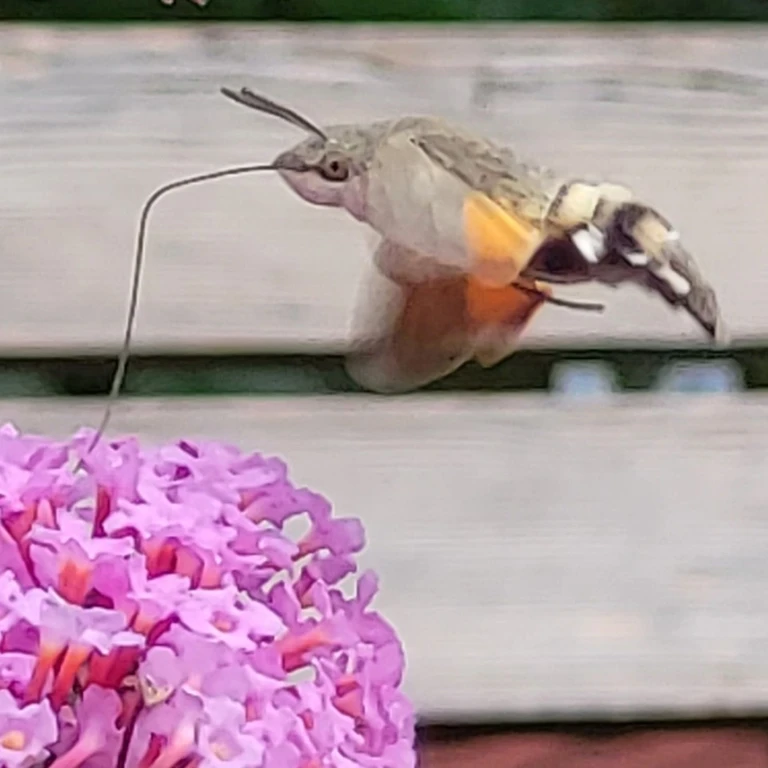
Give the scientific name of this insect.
Macroglossum stellatarum
